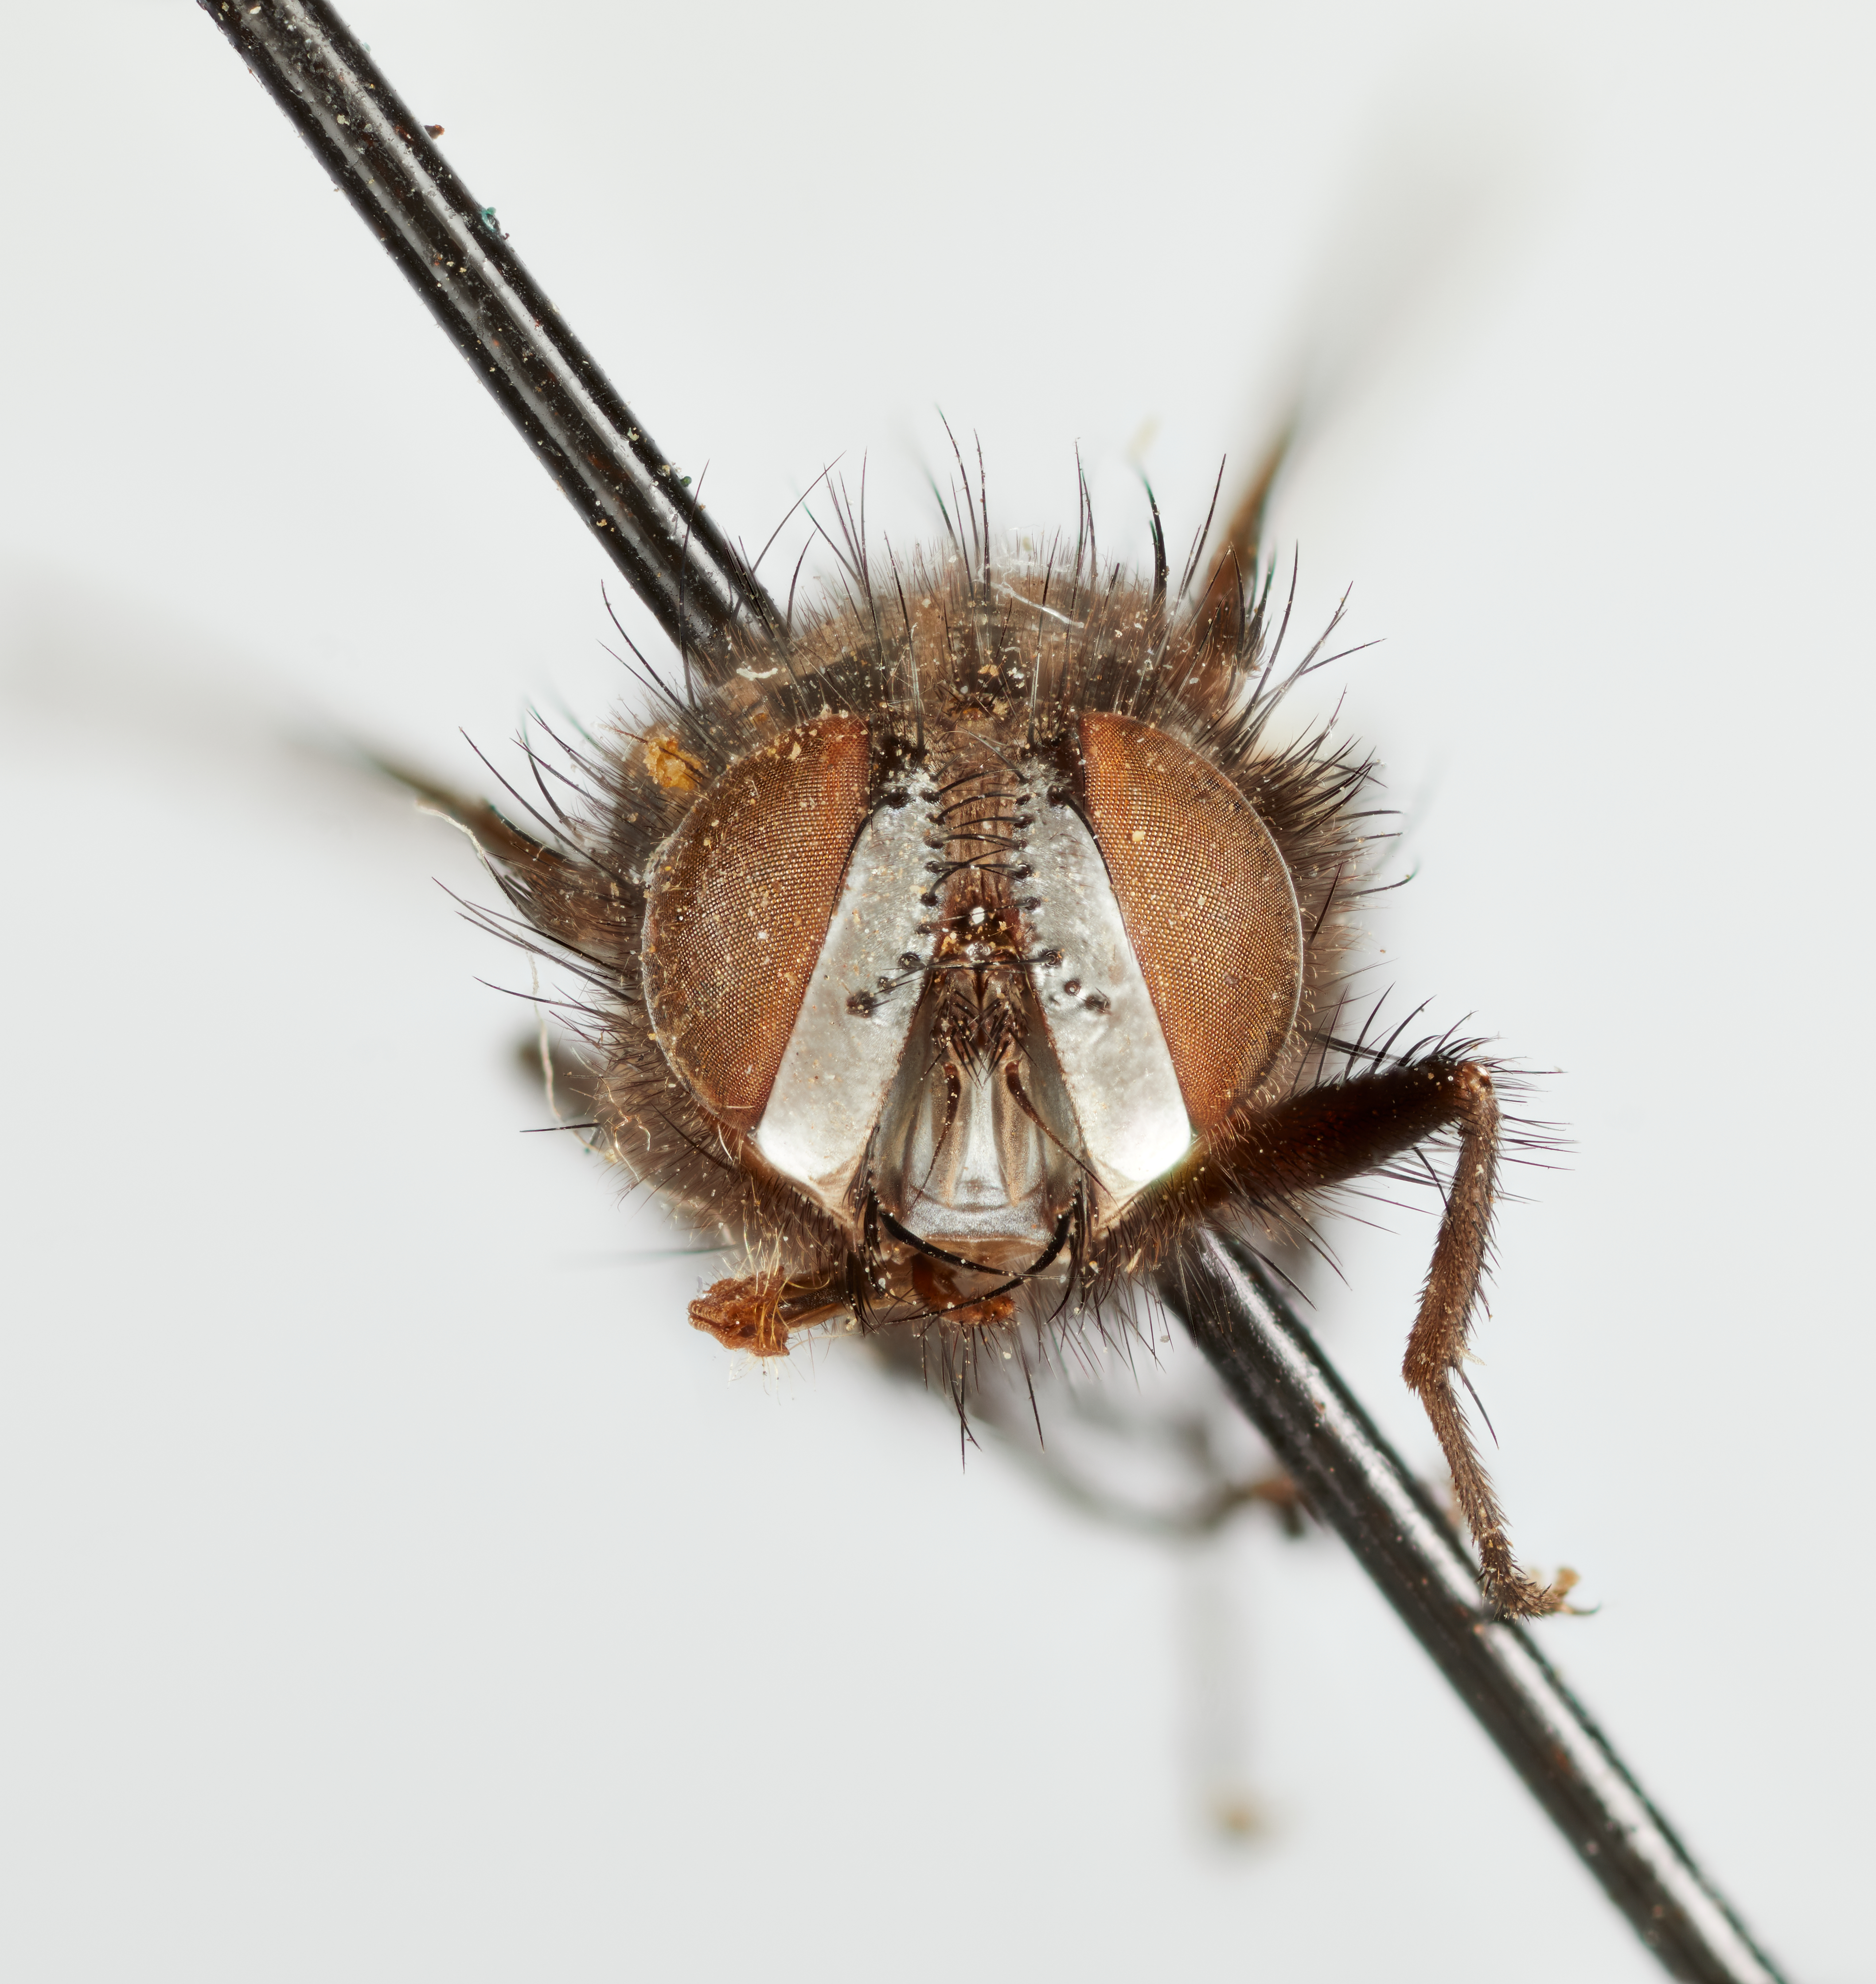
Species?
Miopharus pirioni
